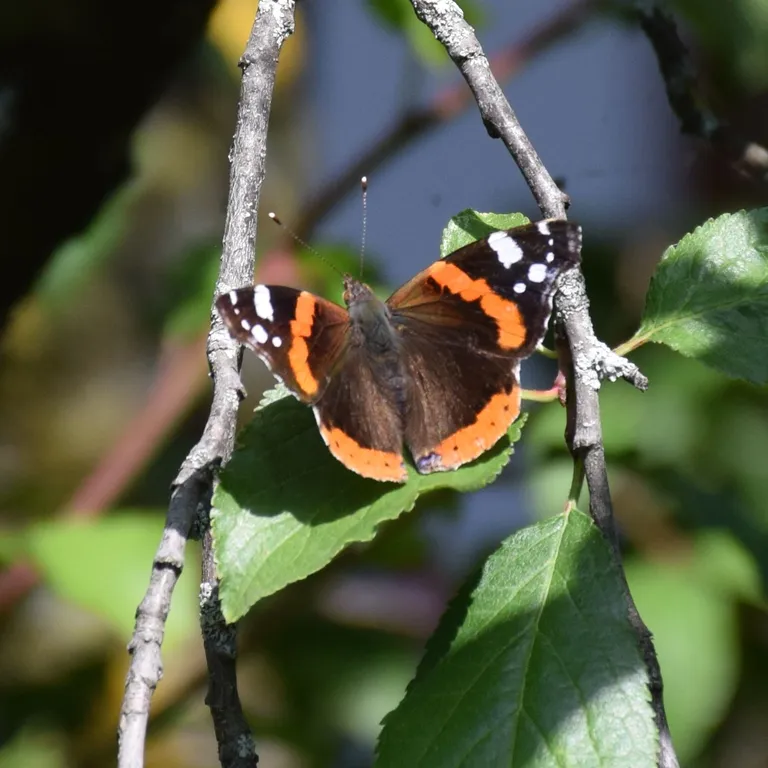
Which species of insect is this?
Vanessa atalanta
